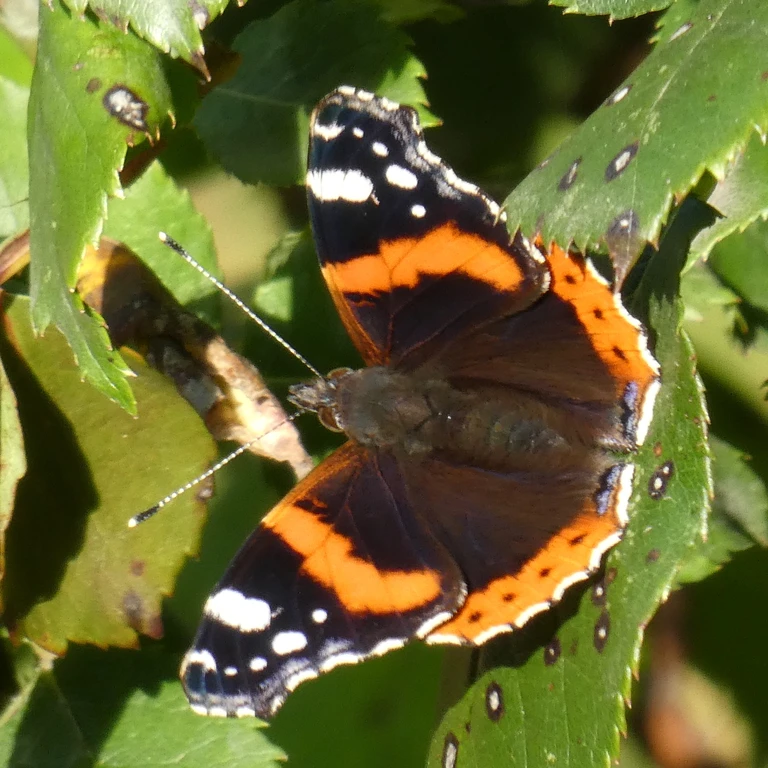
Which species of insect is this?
Vanessa atalanta
